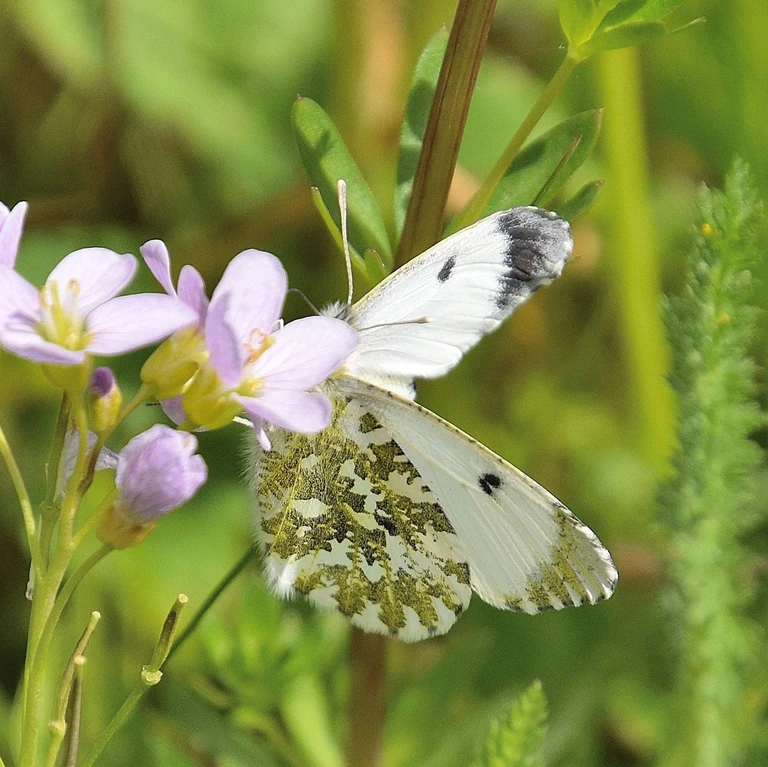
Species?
Anthocharis cardamines
